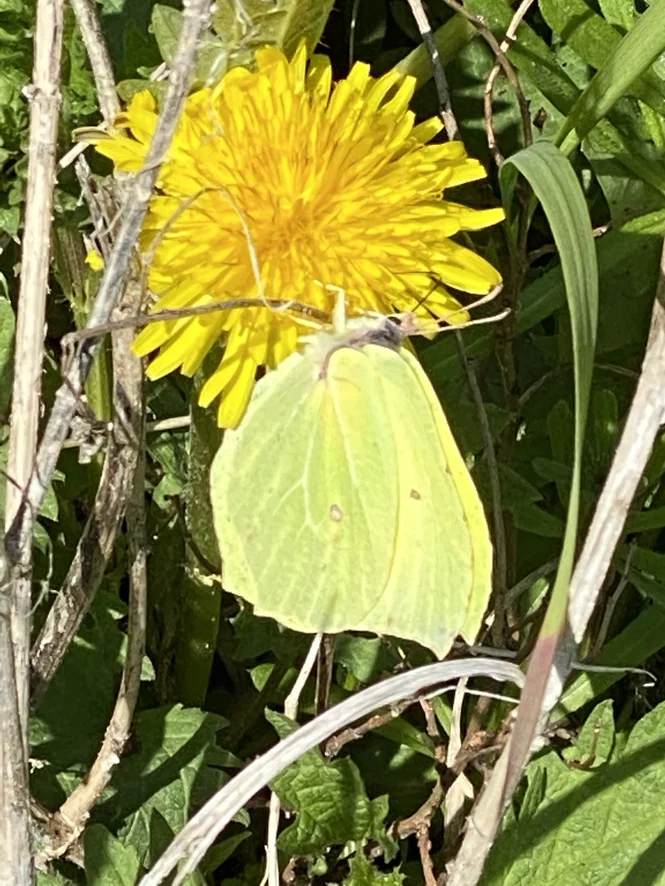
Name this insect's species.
Gonepteryx rhamni
